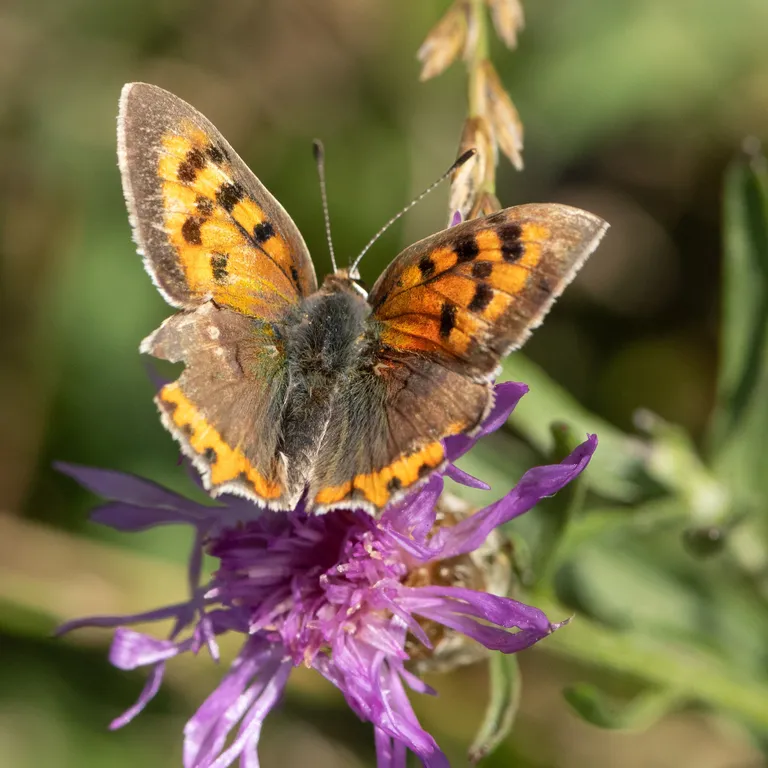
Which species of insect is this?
Lycaena phlaeas
